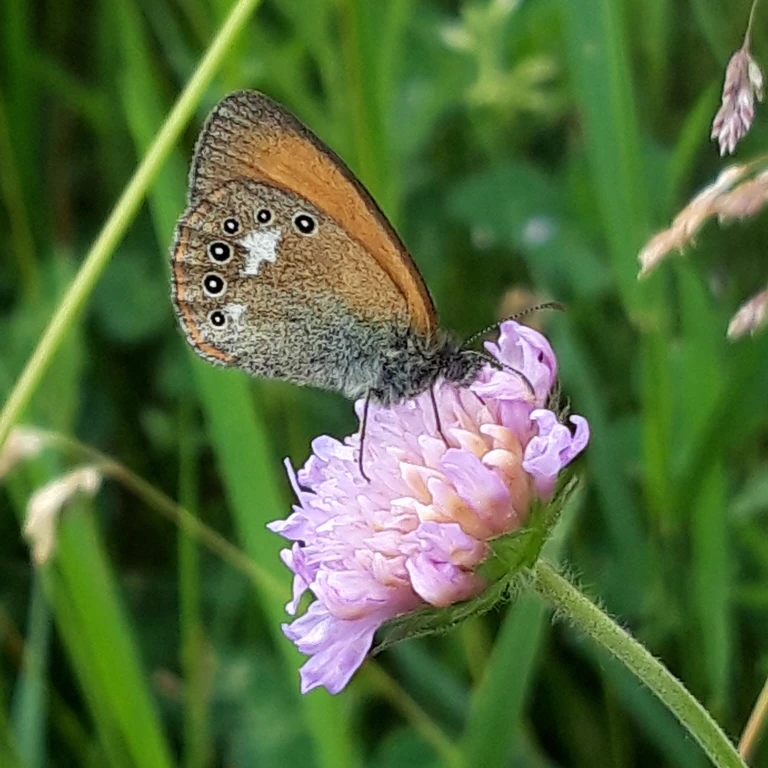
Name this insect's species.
Coenonympha glycerion (also Coenonympha iphis)
